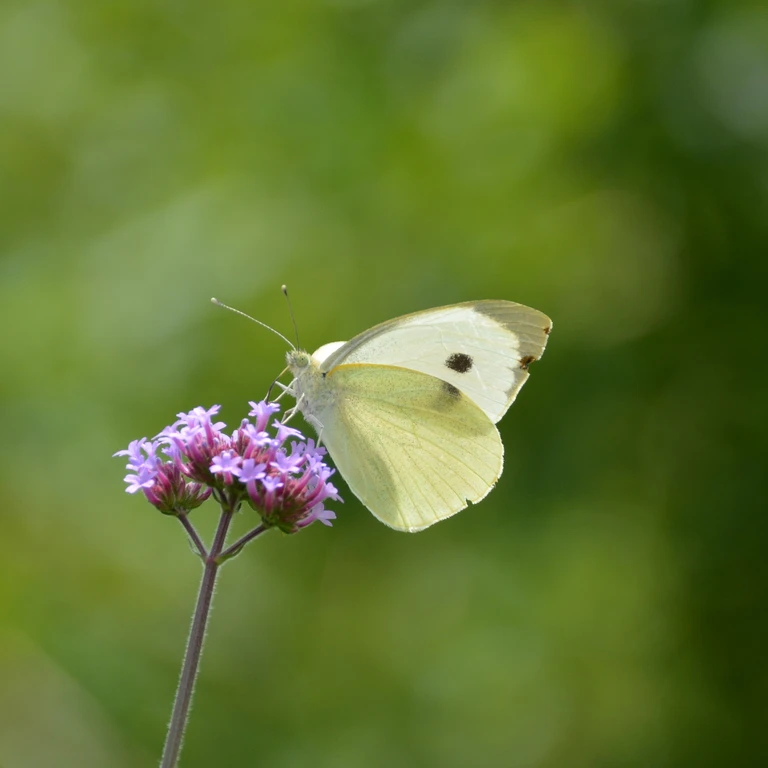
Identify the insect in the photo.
Pieris brassicae
